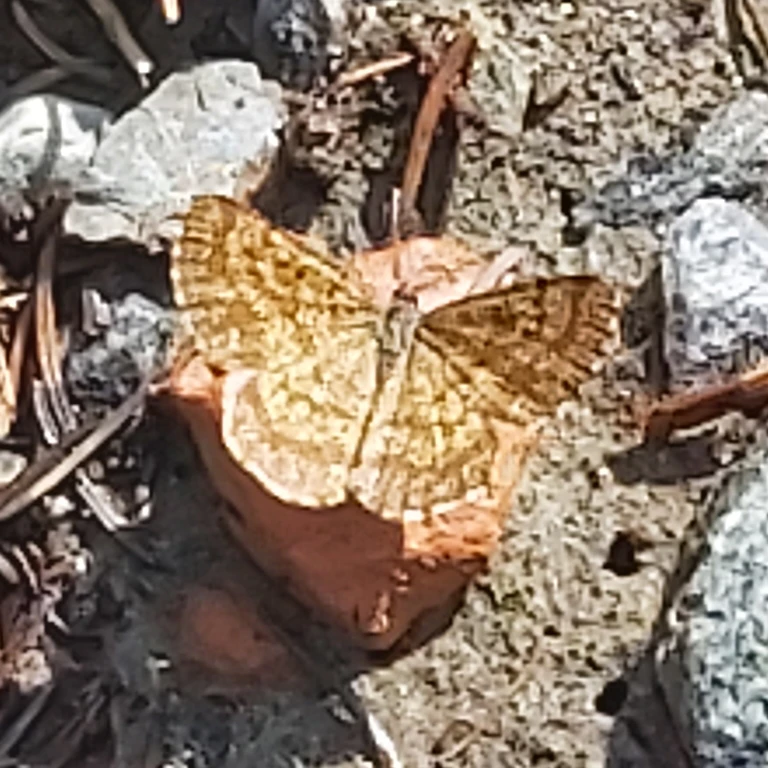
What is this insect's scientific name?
Ematurga atomaria
